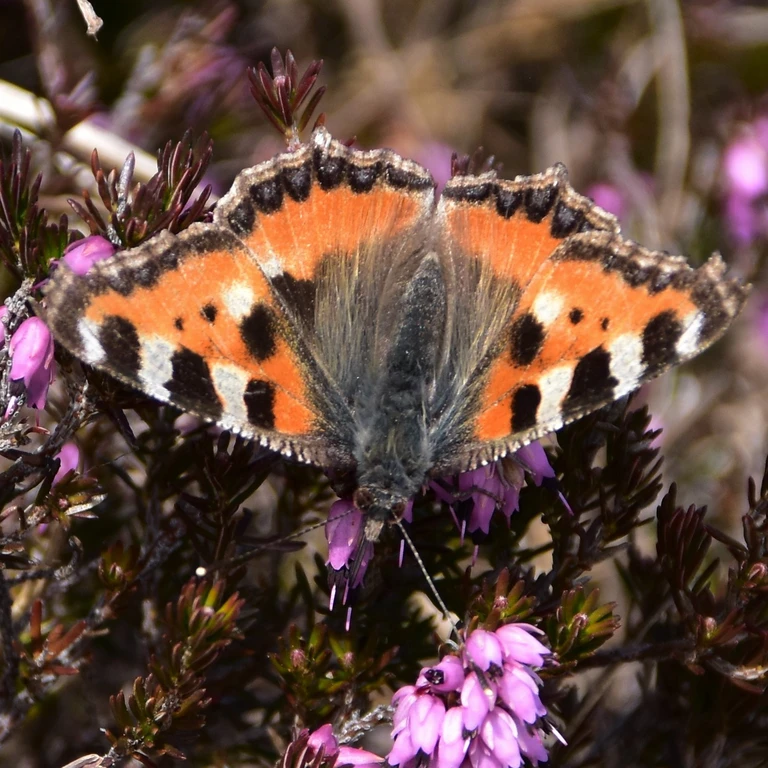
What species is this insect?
Aglais urticae
